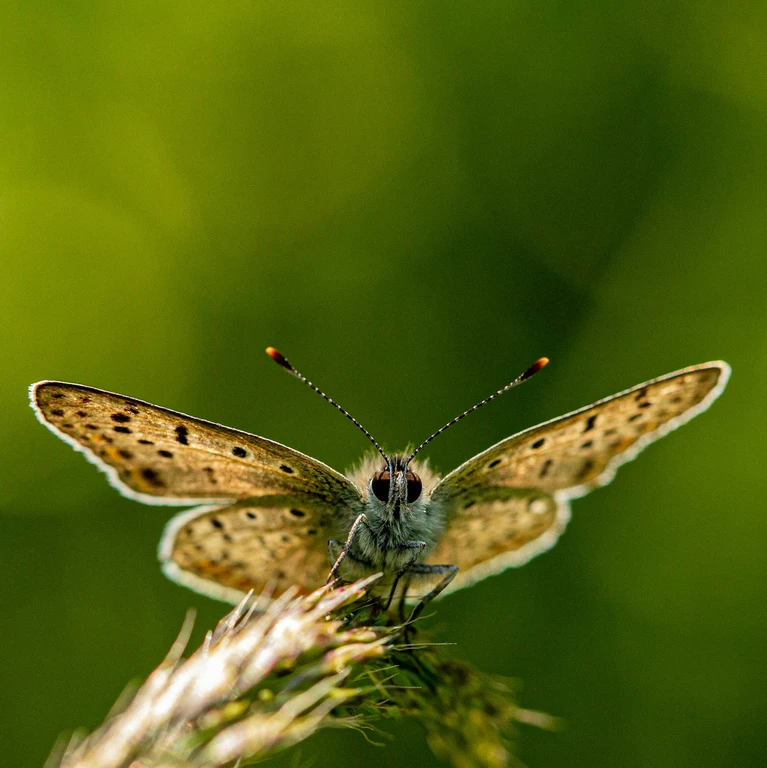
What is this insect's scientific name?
Lycaena tityrus (also Loweia tityrus)
